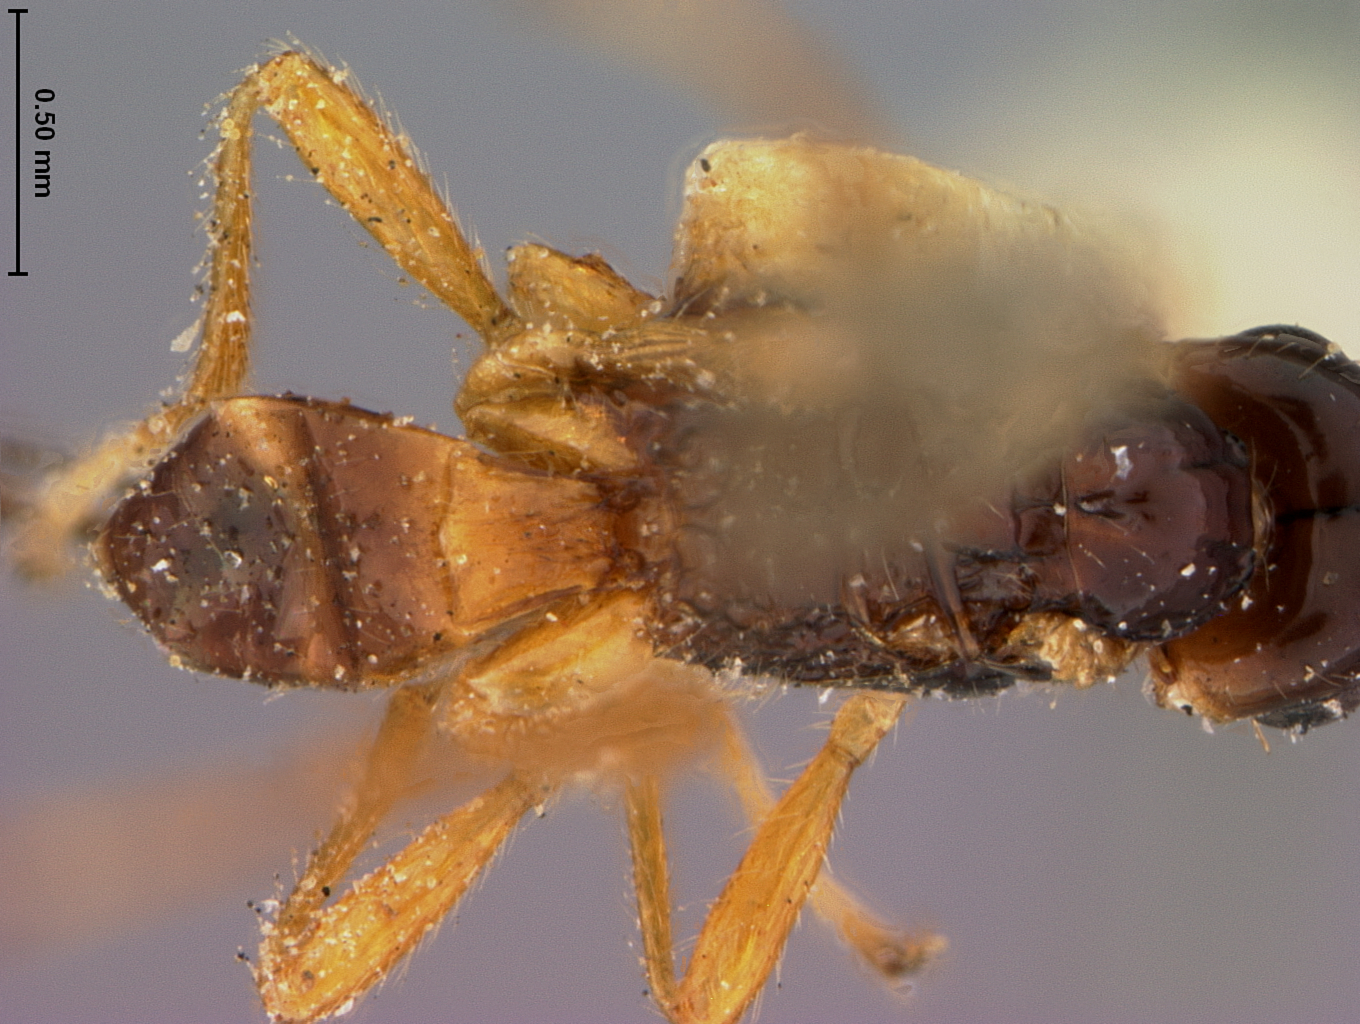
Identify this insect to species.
Phaenocarpa costata
